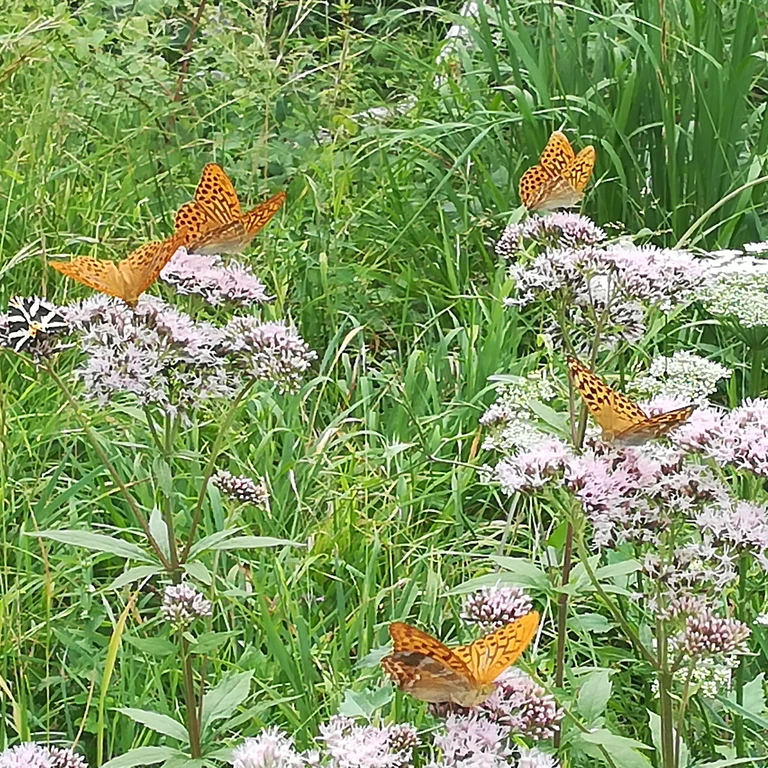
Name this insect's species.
Argynnis paphia
